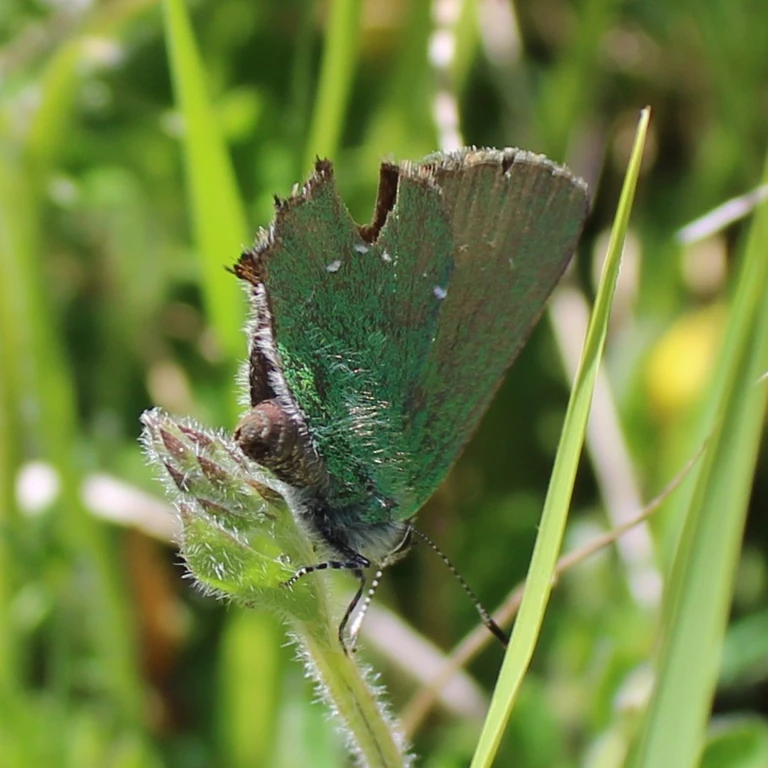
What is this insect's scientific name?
Callophrys rubi
